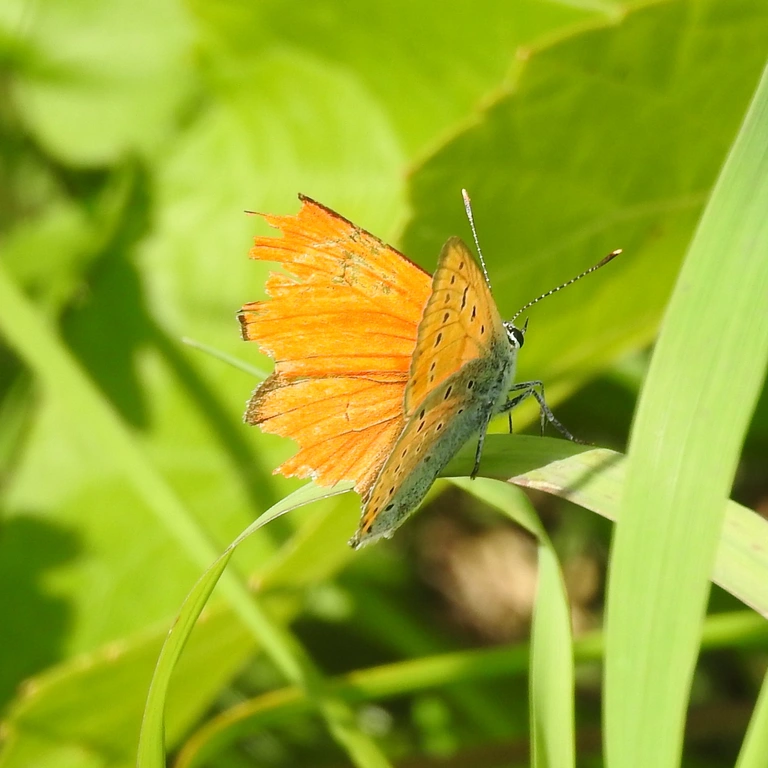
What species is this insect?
Lycaena dispar
